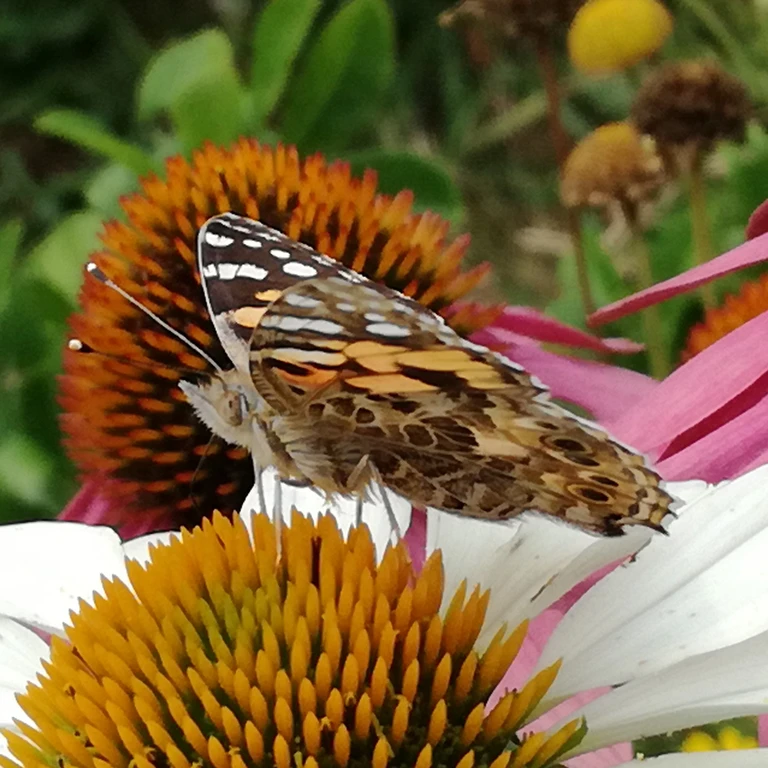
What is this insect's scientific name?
Vanessa cardui
